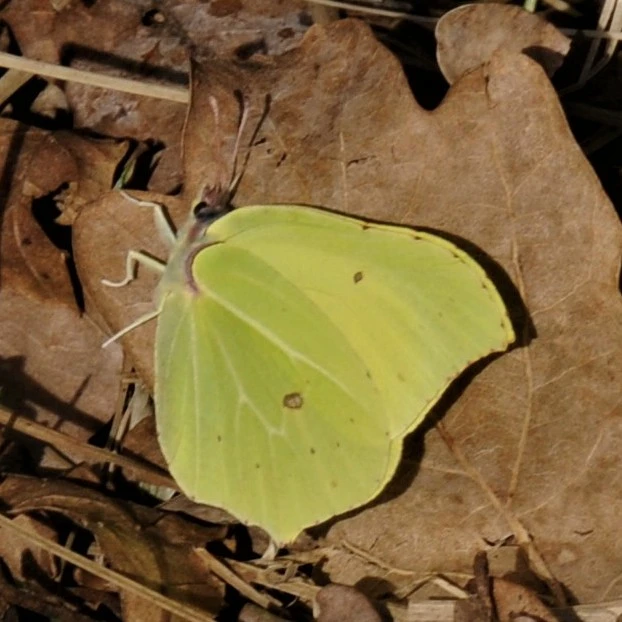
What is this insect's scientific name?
Gonepteryx rhamni
